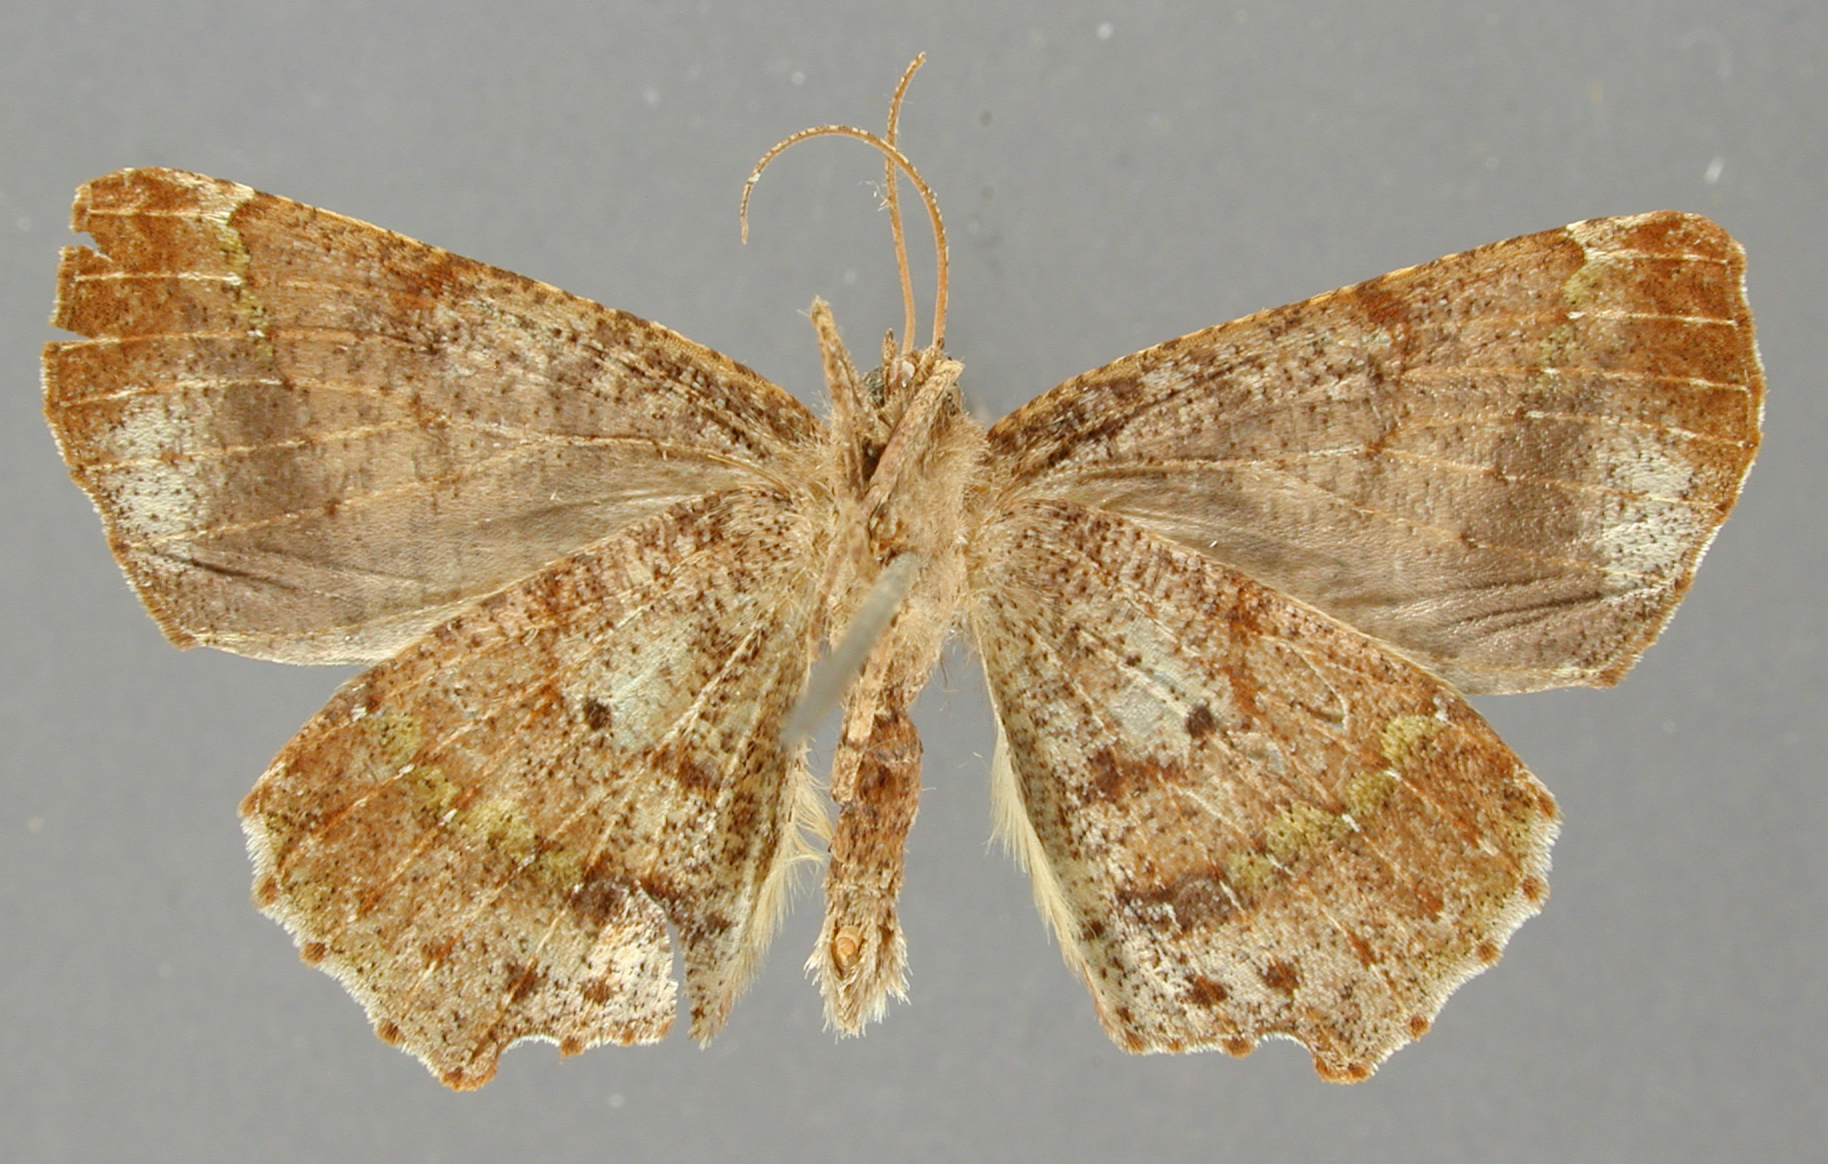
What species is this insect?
Phyllodonta obscura
